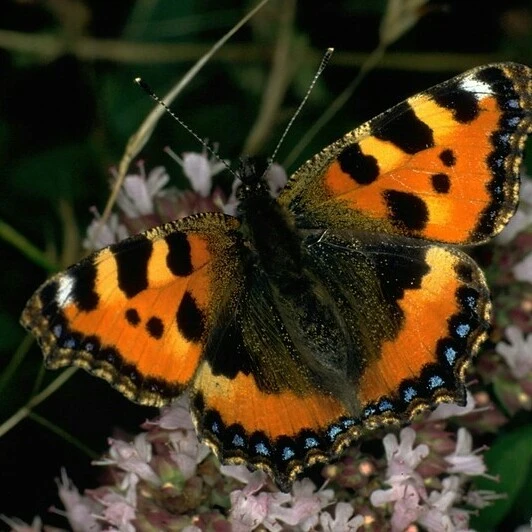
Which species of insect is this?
Aglais urticae
